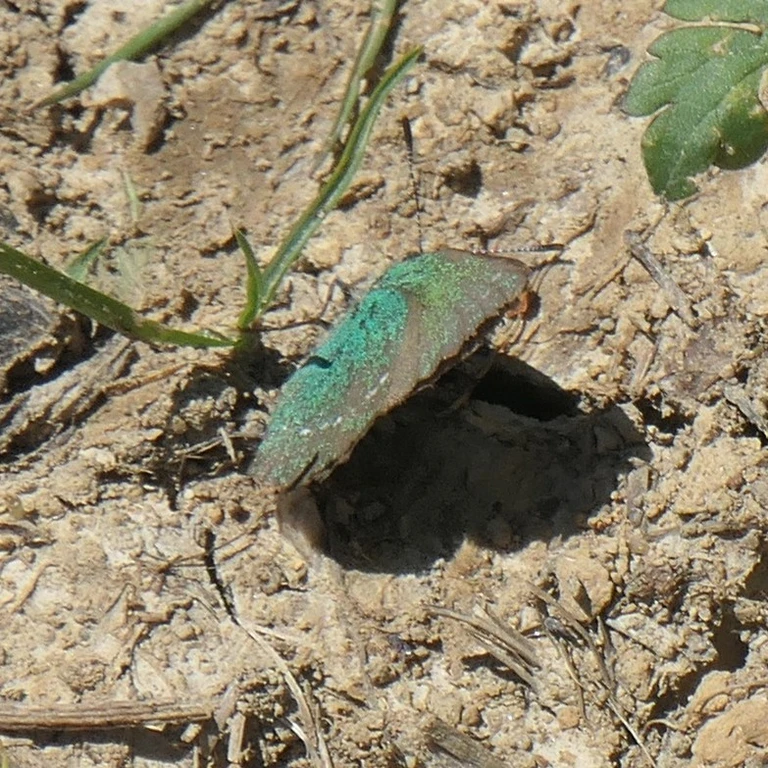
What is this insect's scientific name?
Callophrys rubi
